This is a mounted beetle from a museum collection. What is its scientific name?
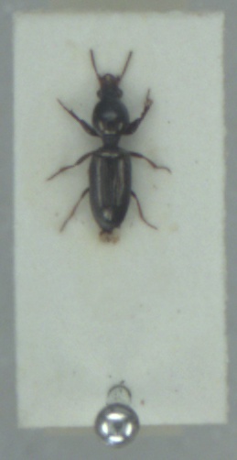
Dyschirius politus
